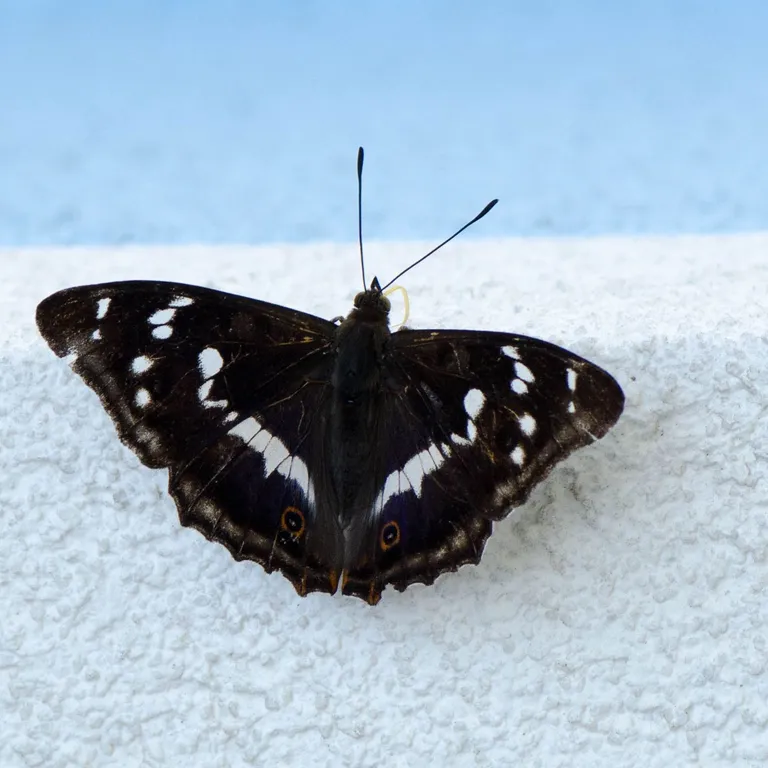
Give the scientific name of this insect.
Apatura iris
